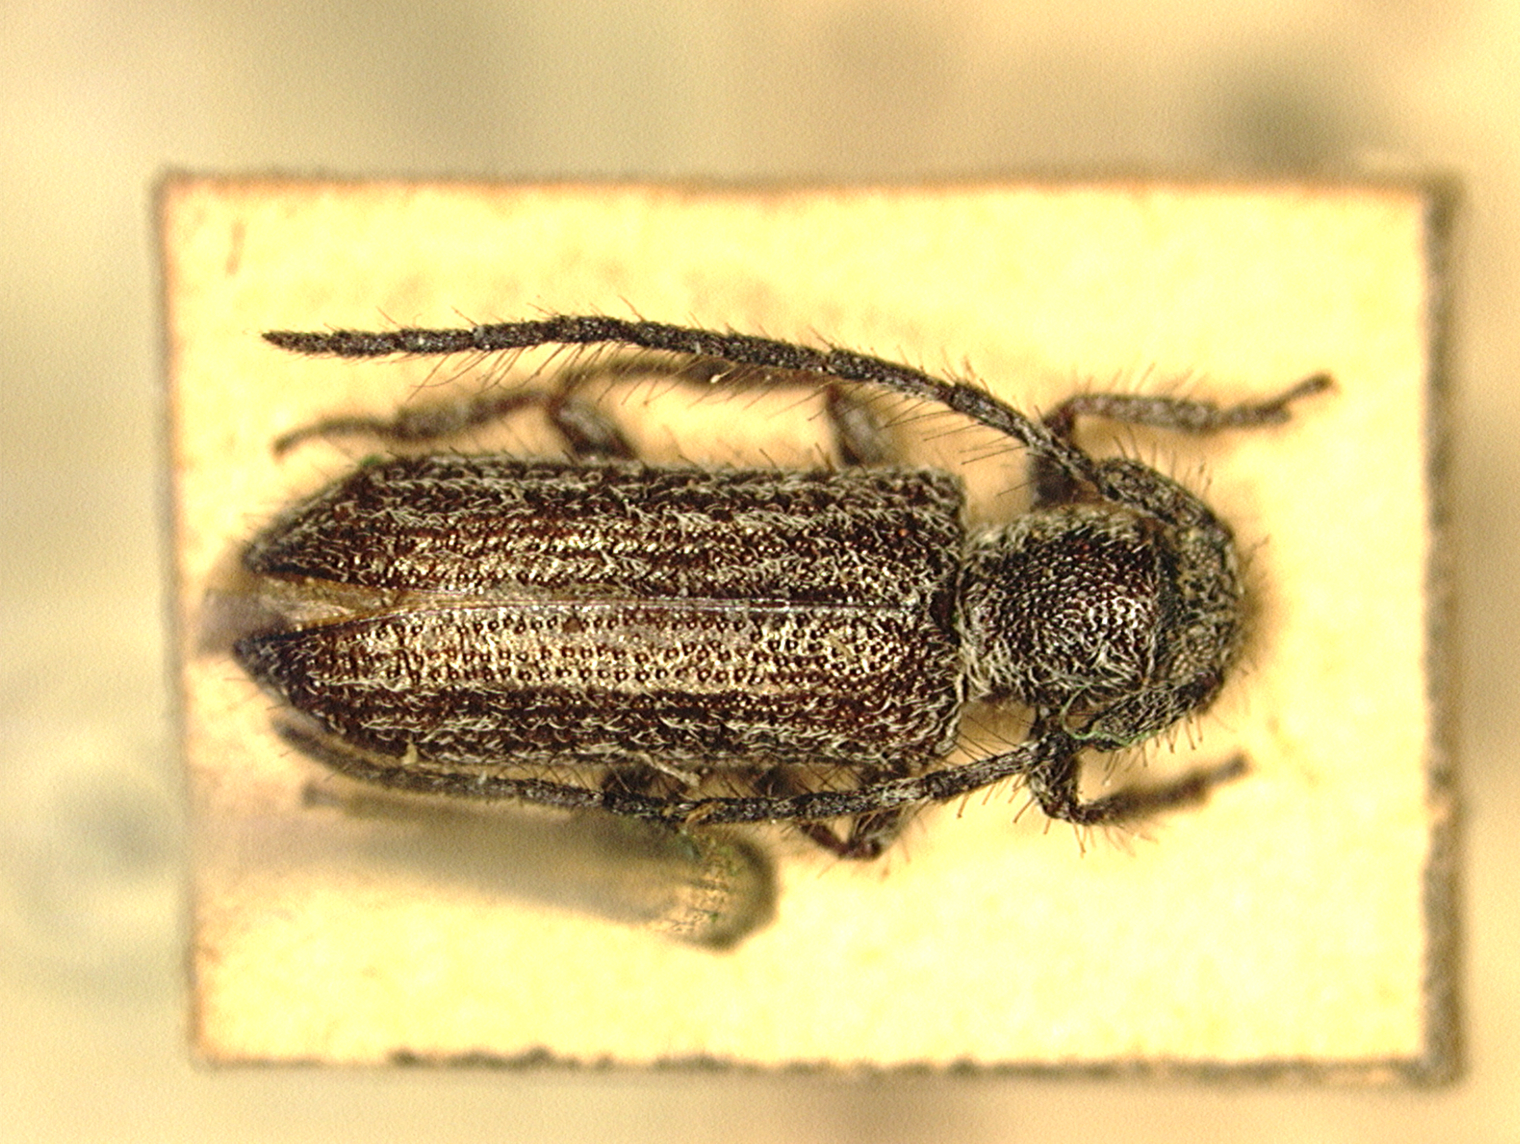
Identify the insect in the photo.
Asyngenes venezuelensis
